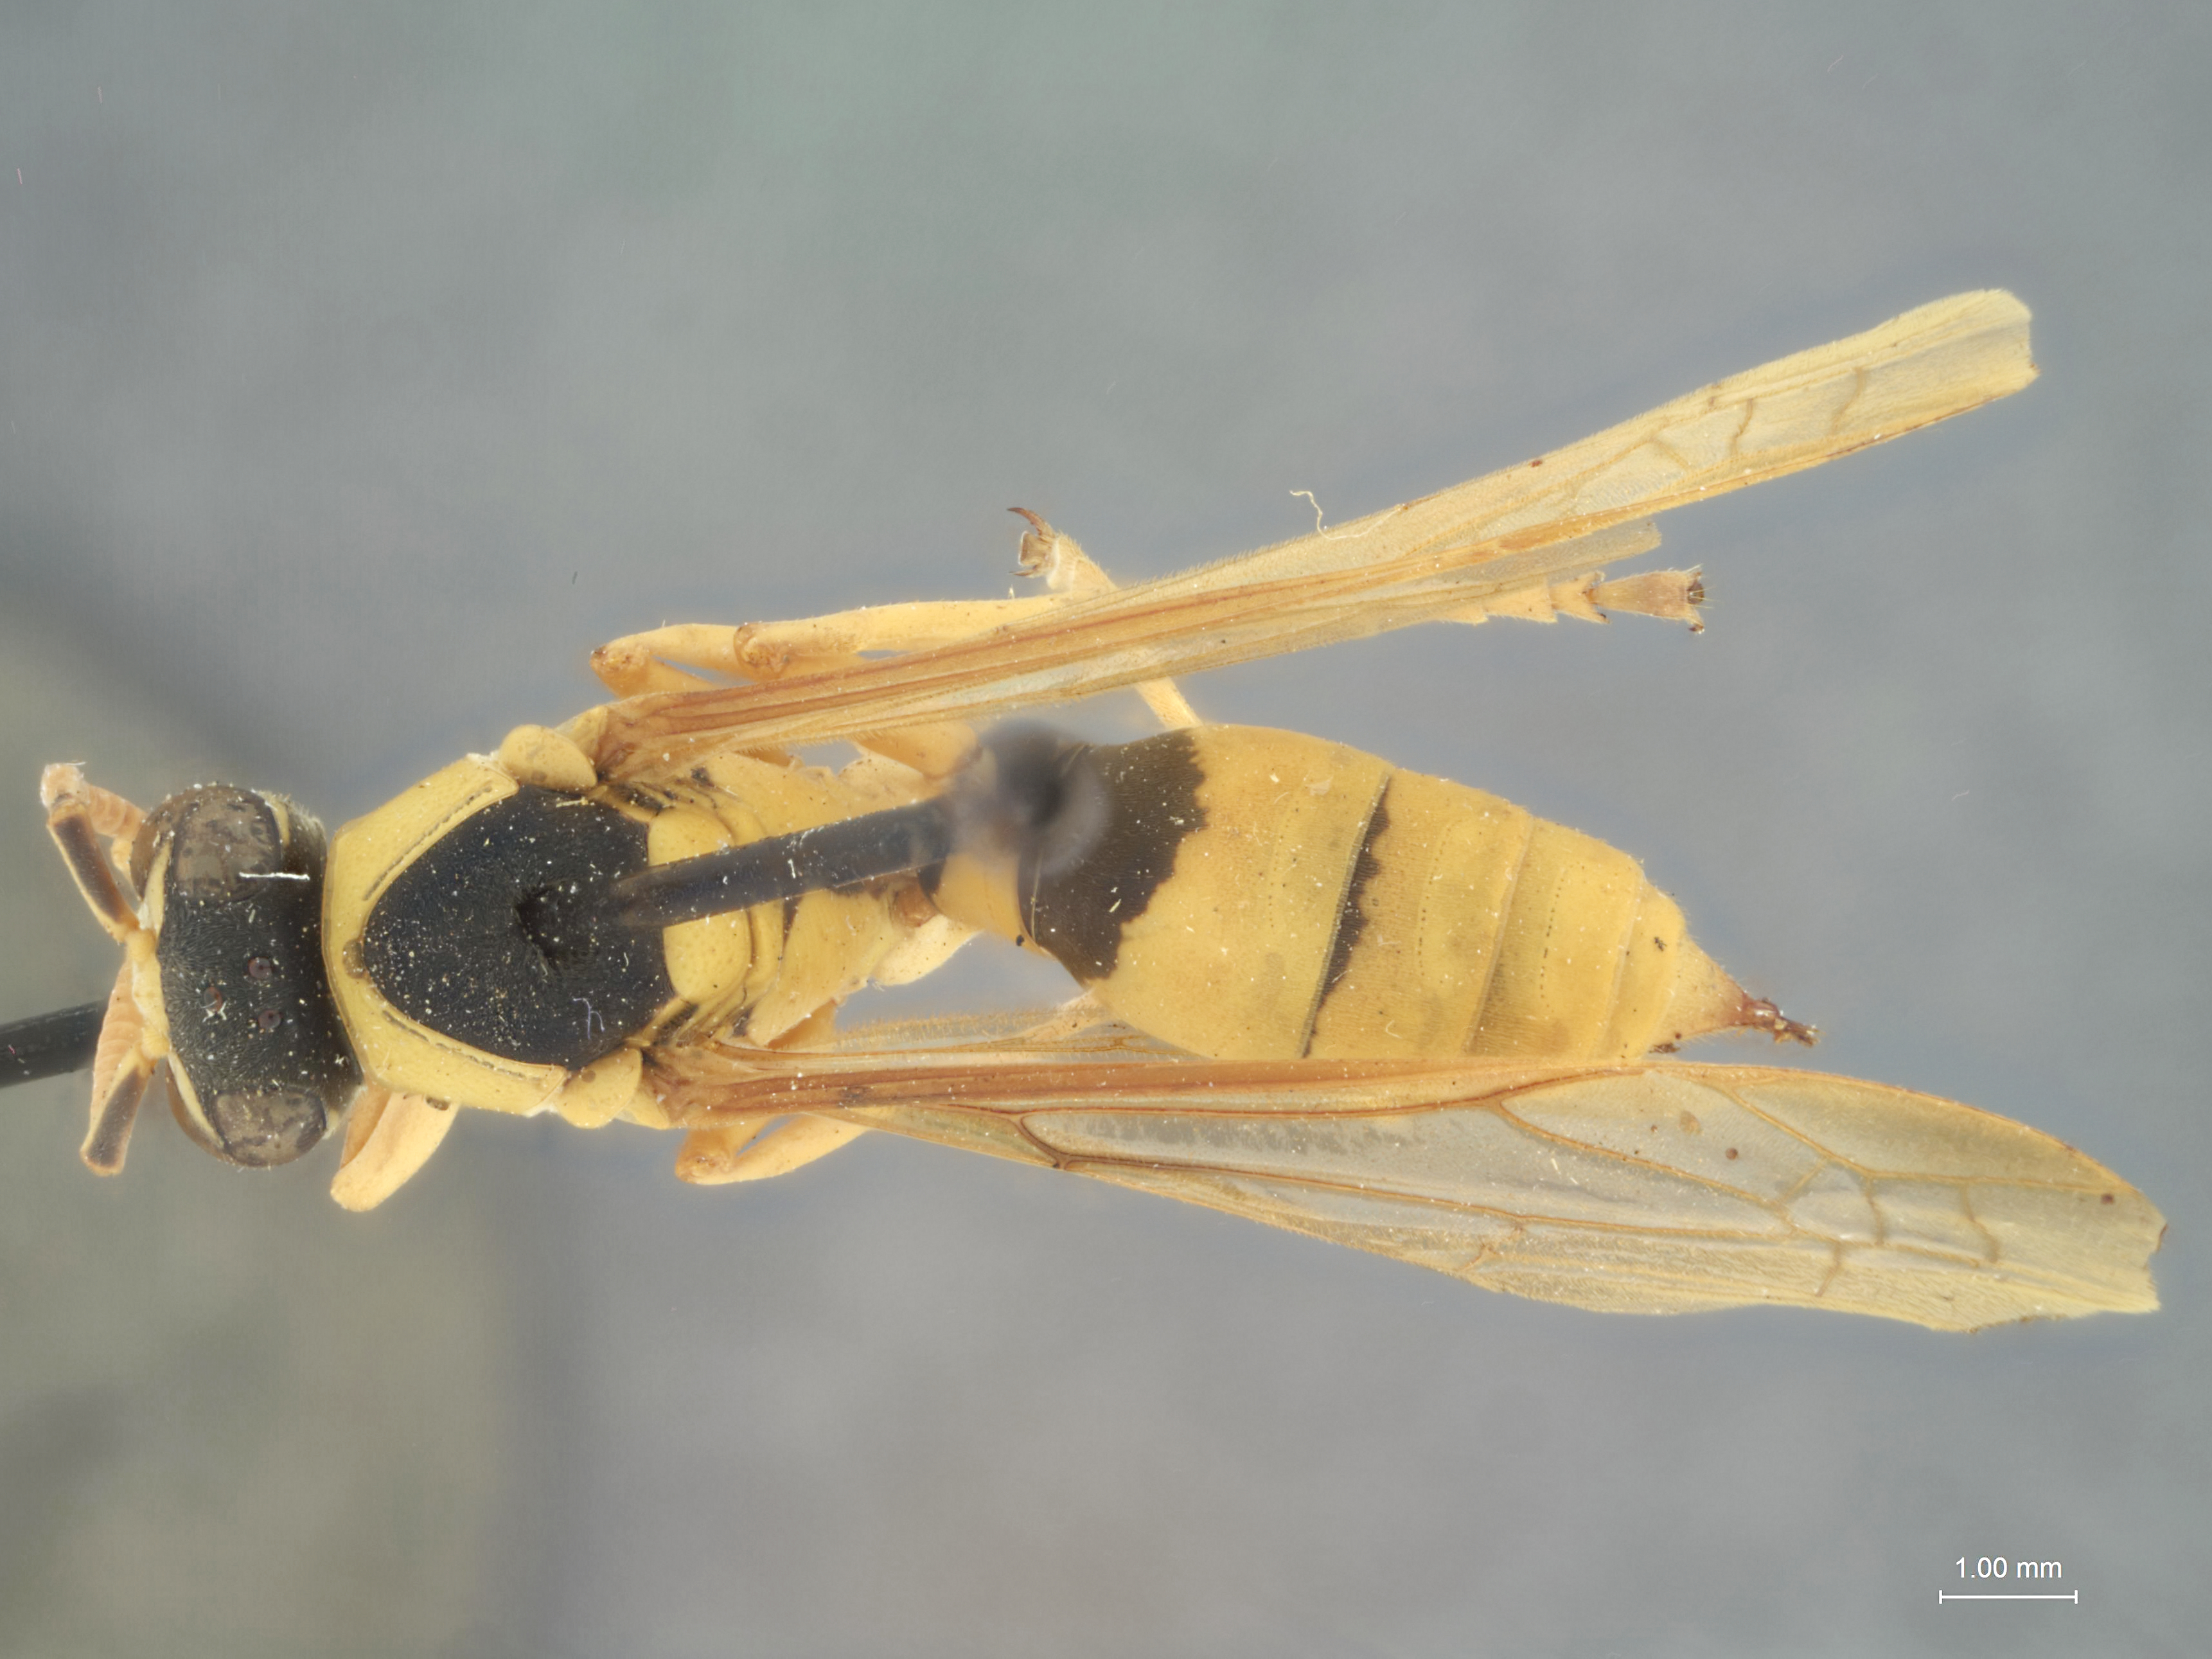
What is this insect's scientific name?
Polistes vivatus
